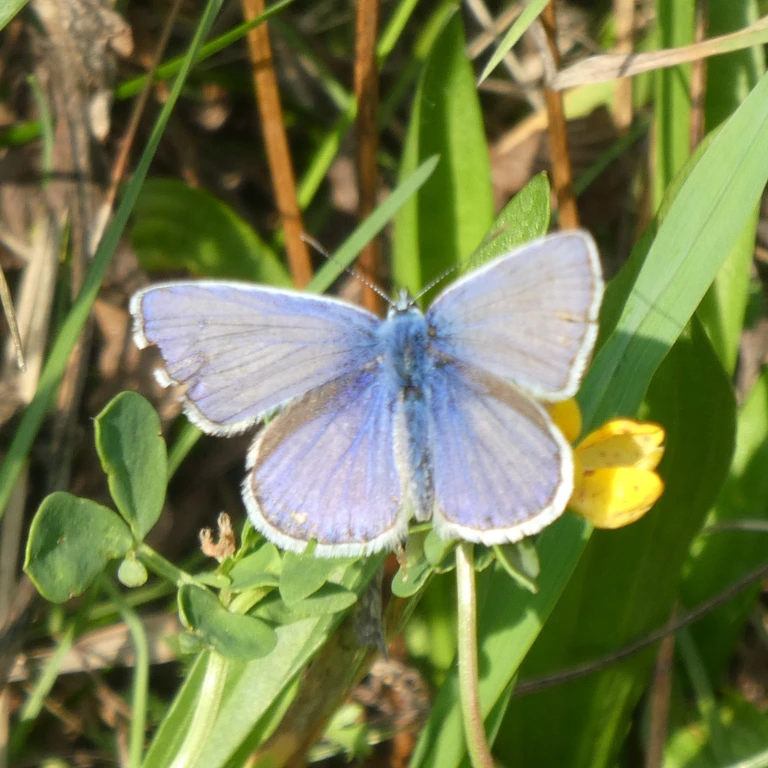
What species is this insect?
Polyommatus icarus
